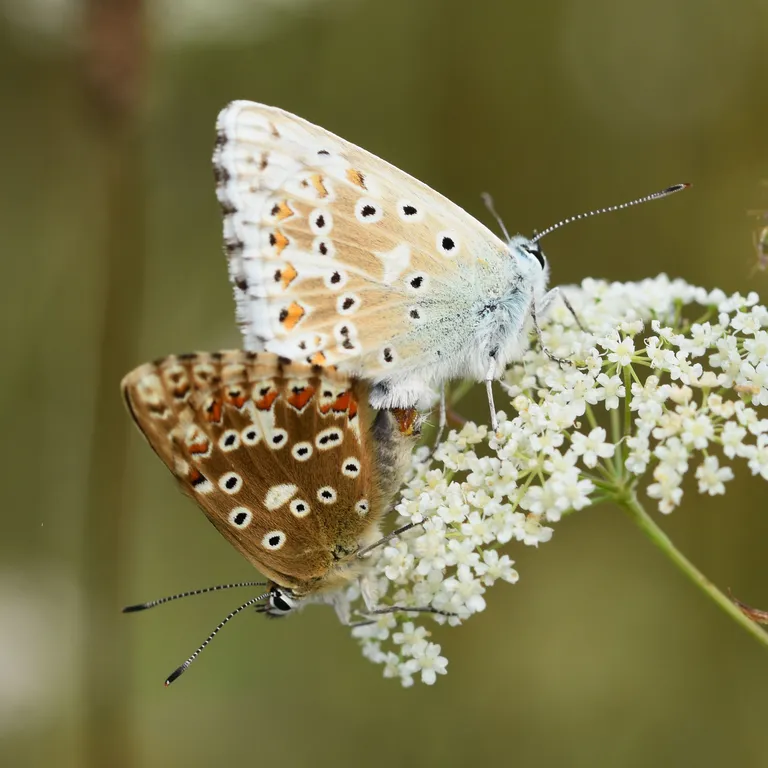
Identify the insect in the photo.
Lysandra coridon
